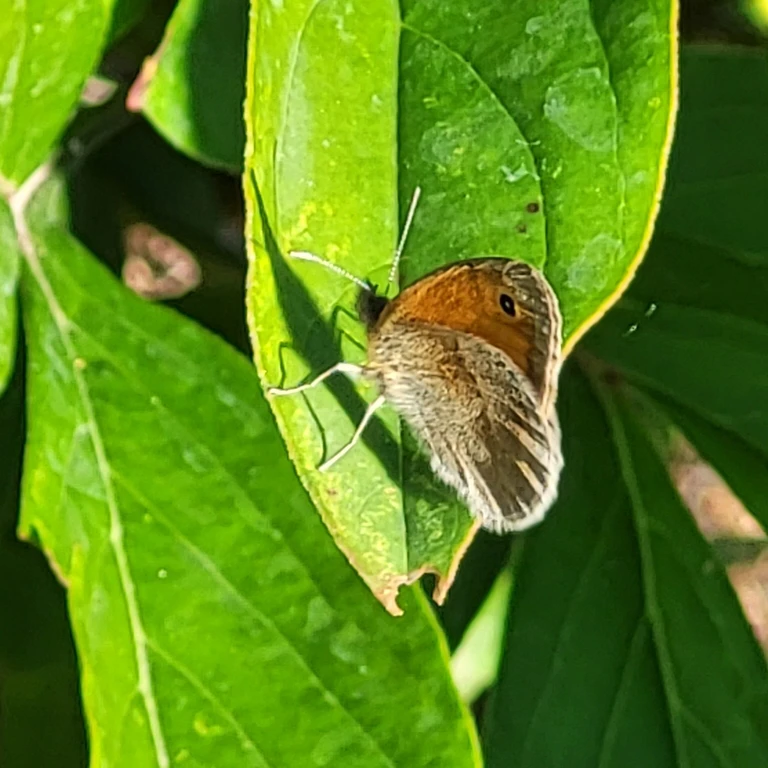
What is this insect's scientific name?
Coenonympha pamphilus
